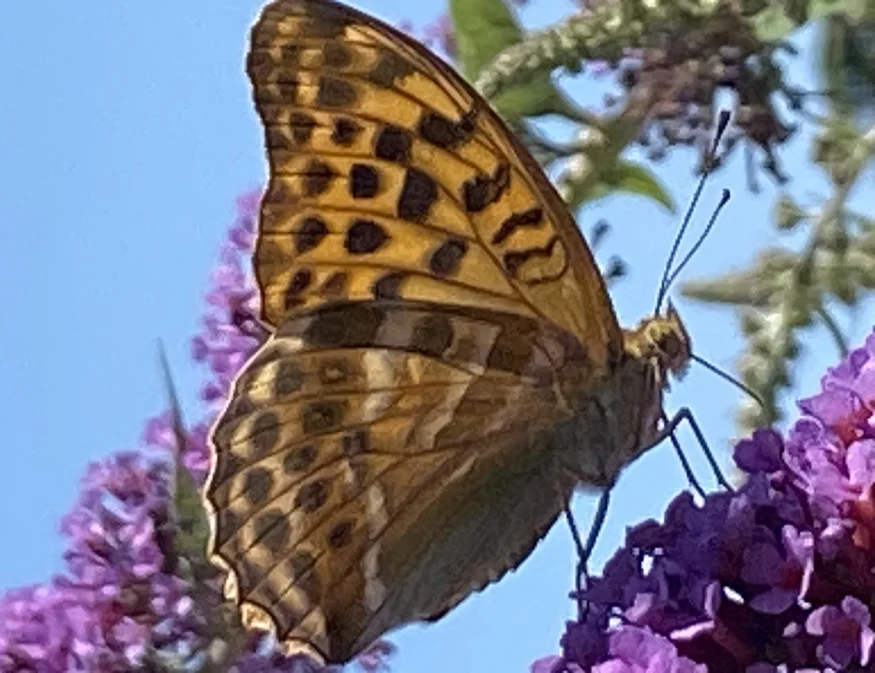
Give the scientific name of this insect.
Argynnis paphia
